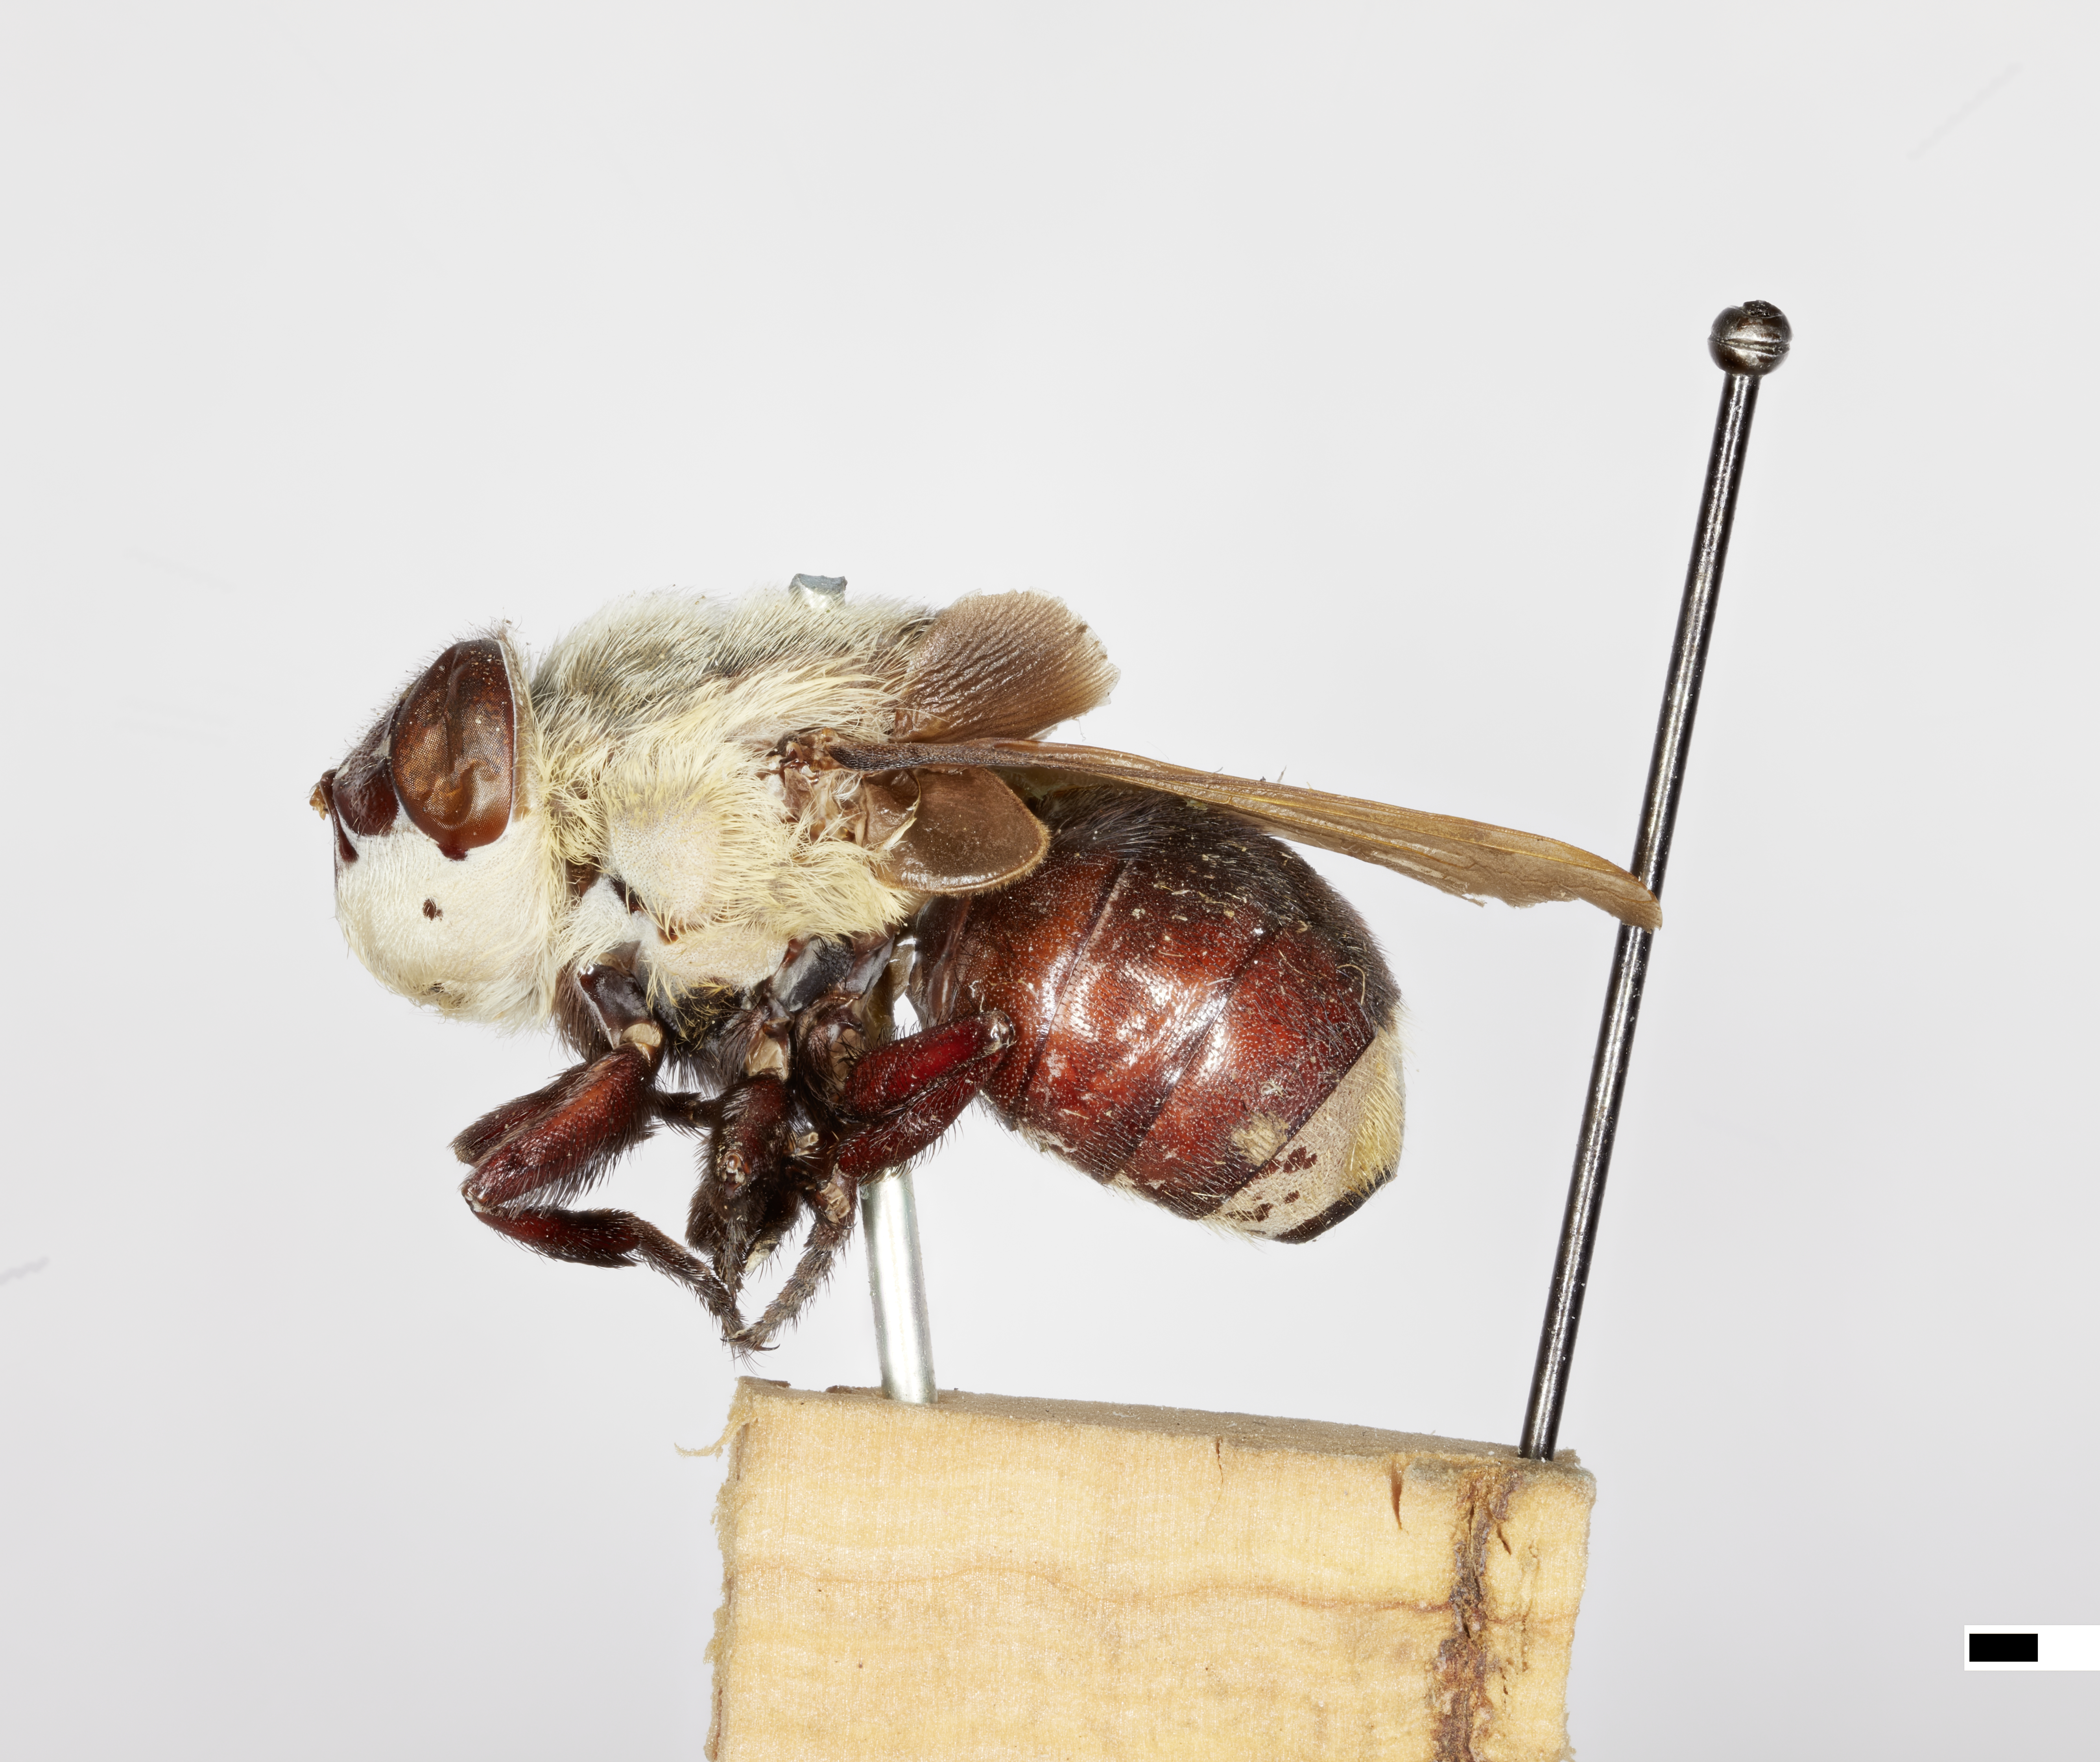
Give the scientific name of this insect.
Cuterebra grisea
